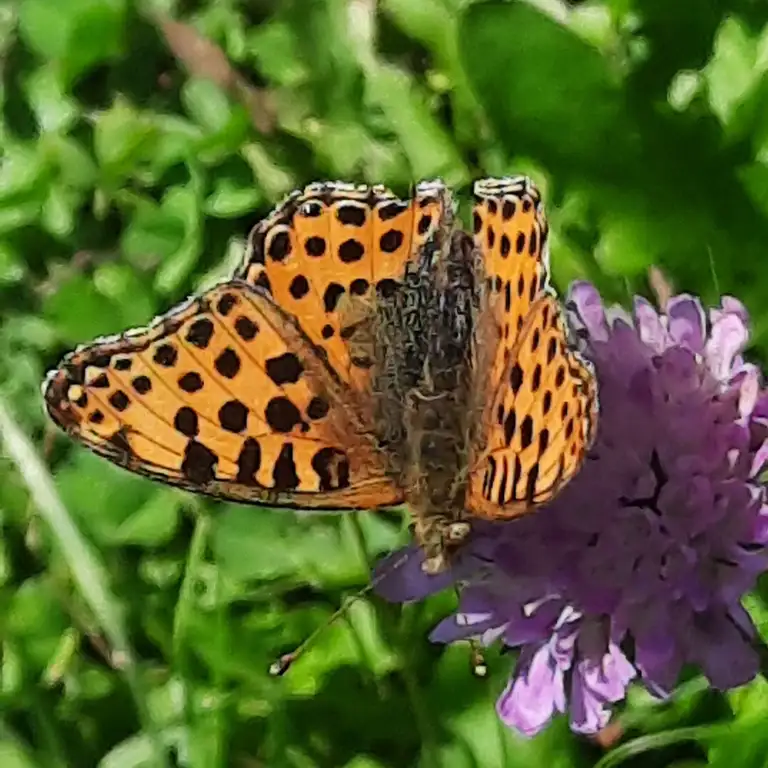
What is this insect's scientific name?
Issoria lathonia
